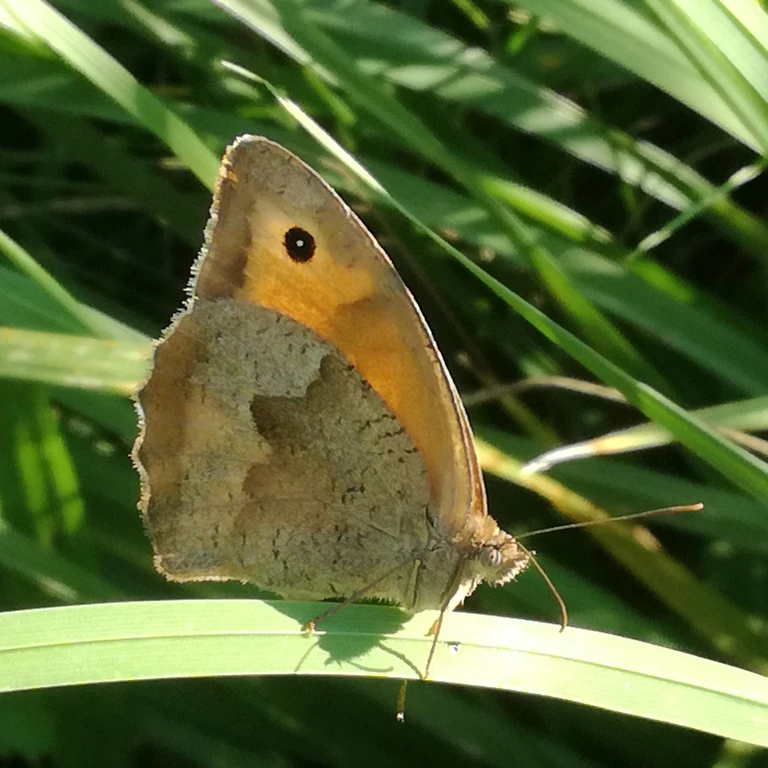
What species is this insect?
Maniola jurtina
